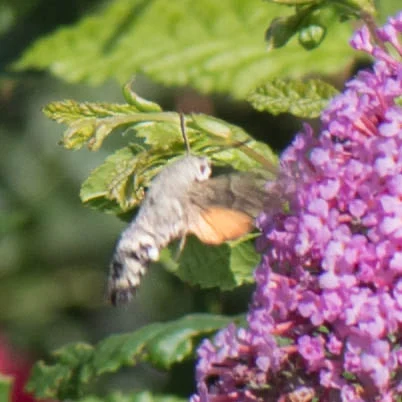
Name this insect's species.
Macroglossum stellatarum
